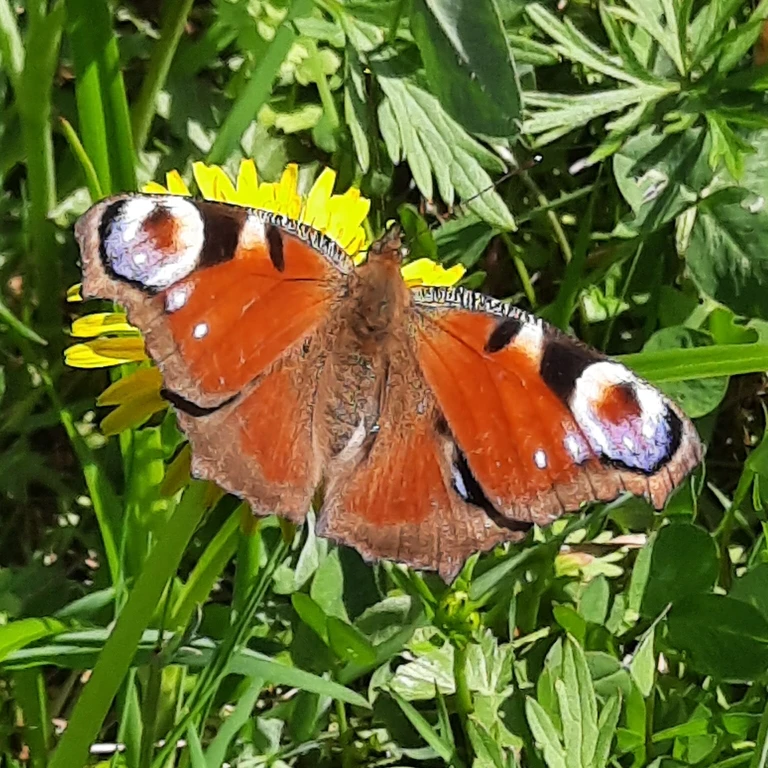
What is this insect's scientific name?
Aglais io
